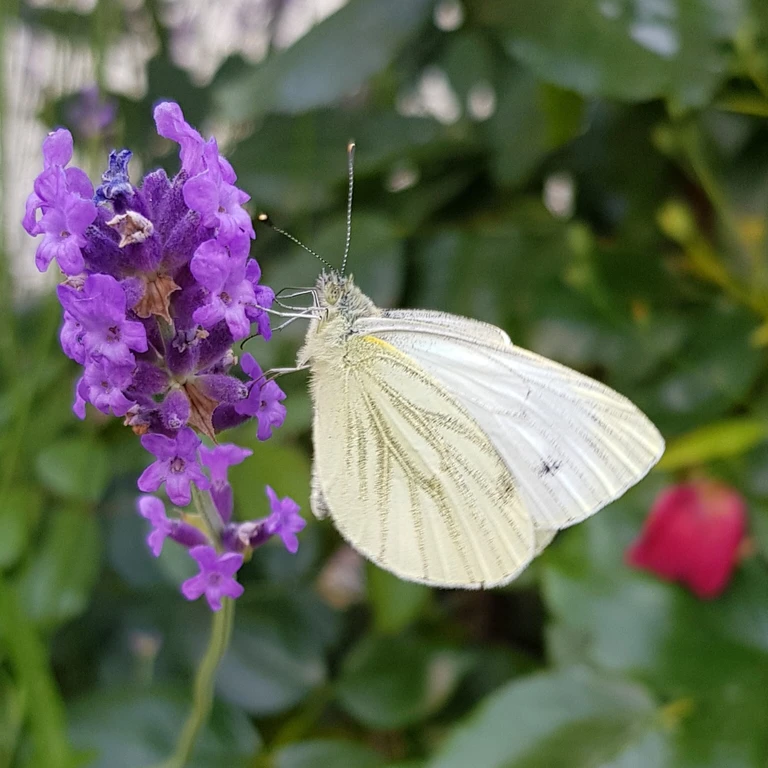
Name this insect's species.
Pieris napi
